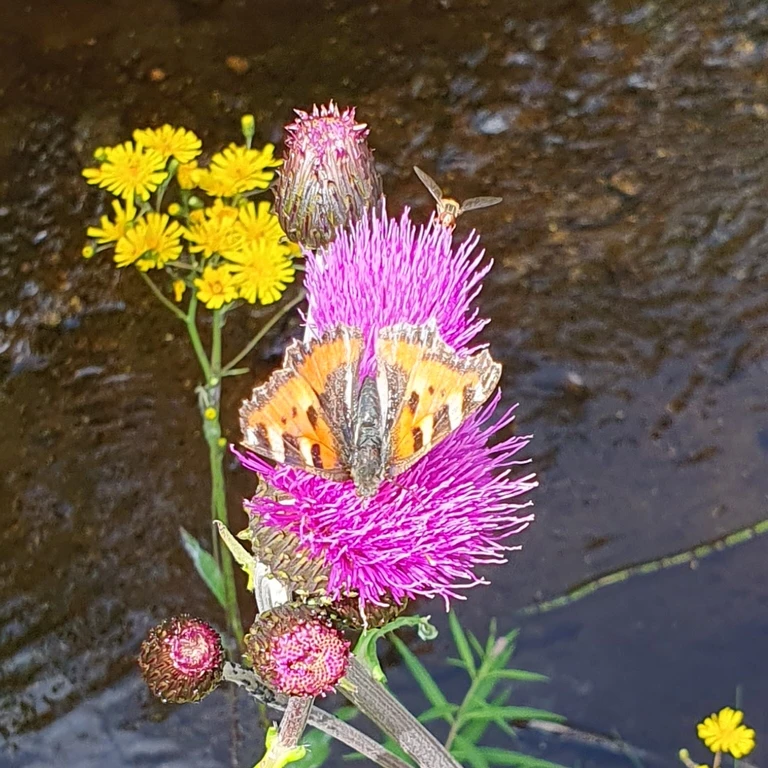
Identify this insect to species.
Aglais urticae
